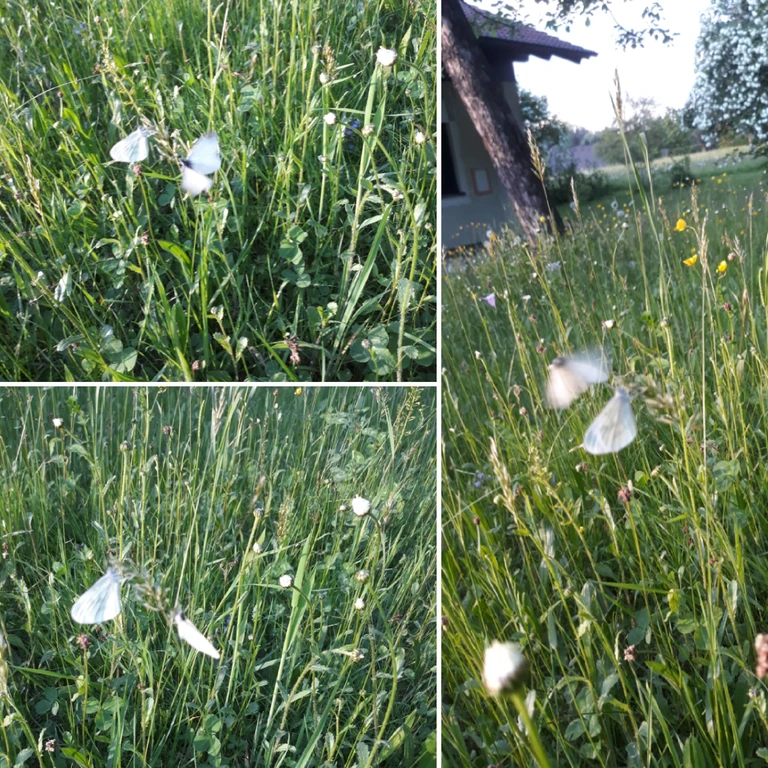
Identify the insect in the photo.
Leptidea sinapis/juvernica
